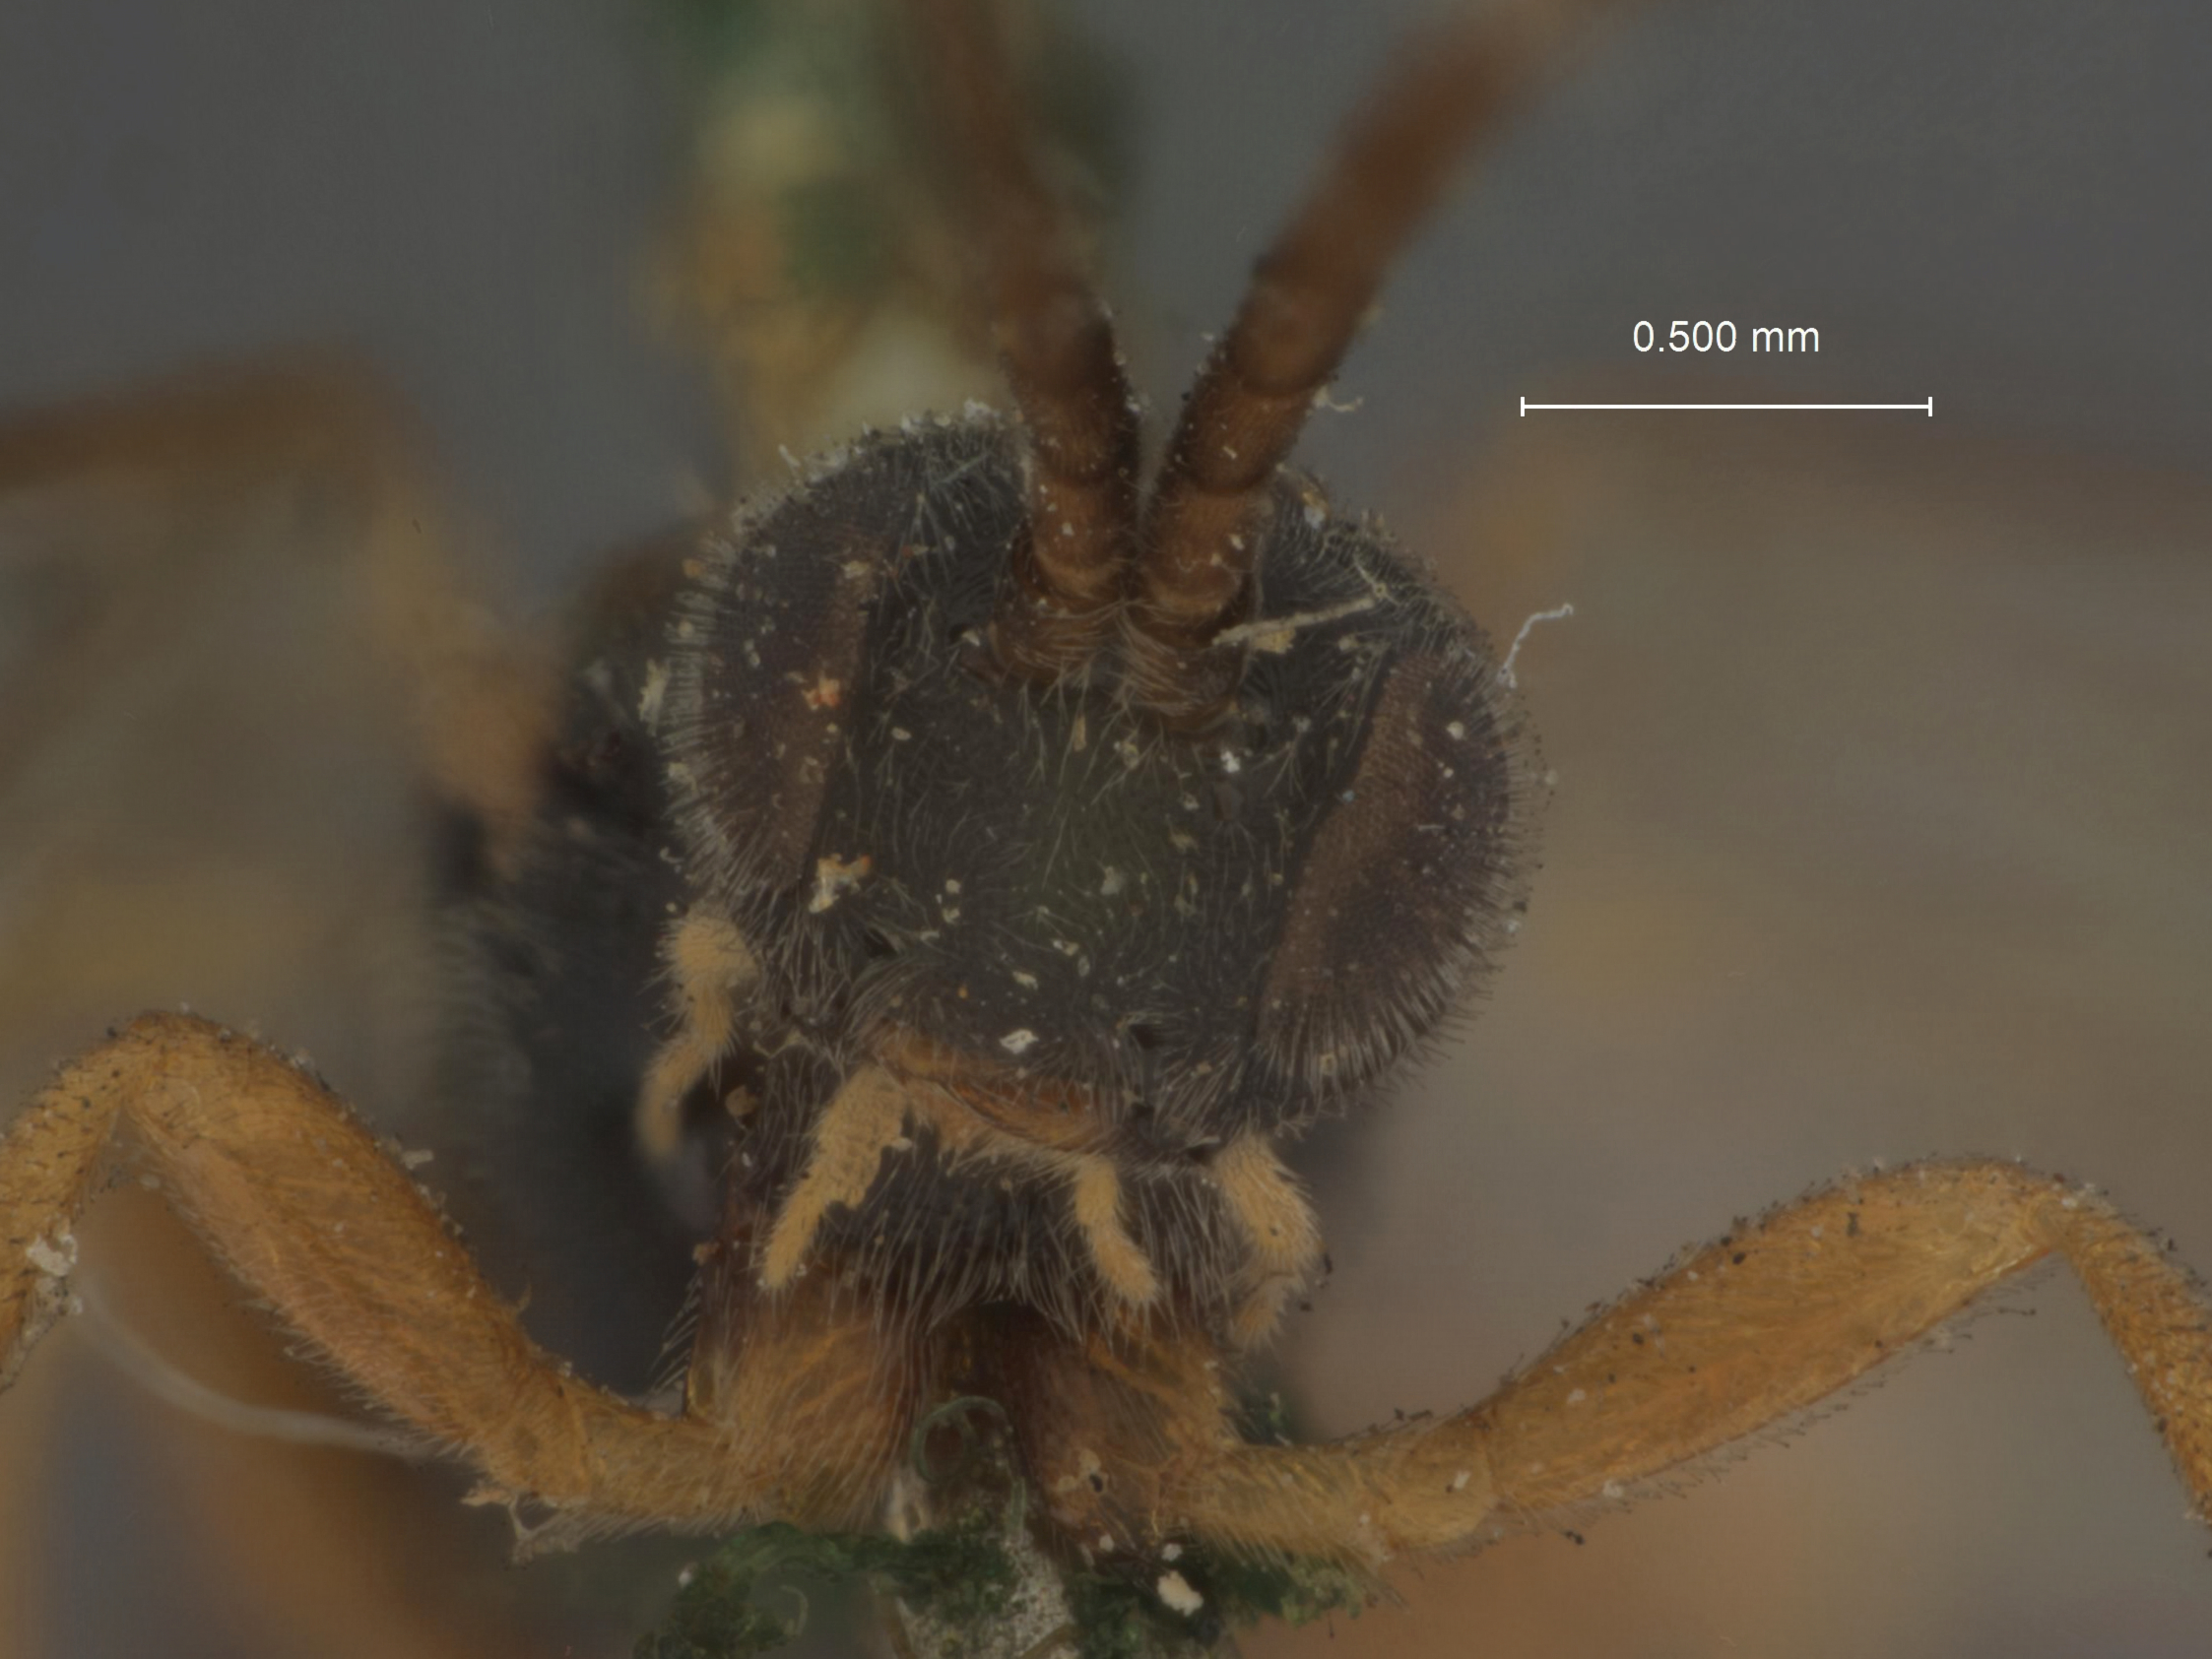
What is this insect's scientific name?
Microgaster gelechiae
